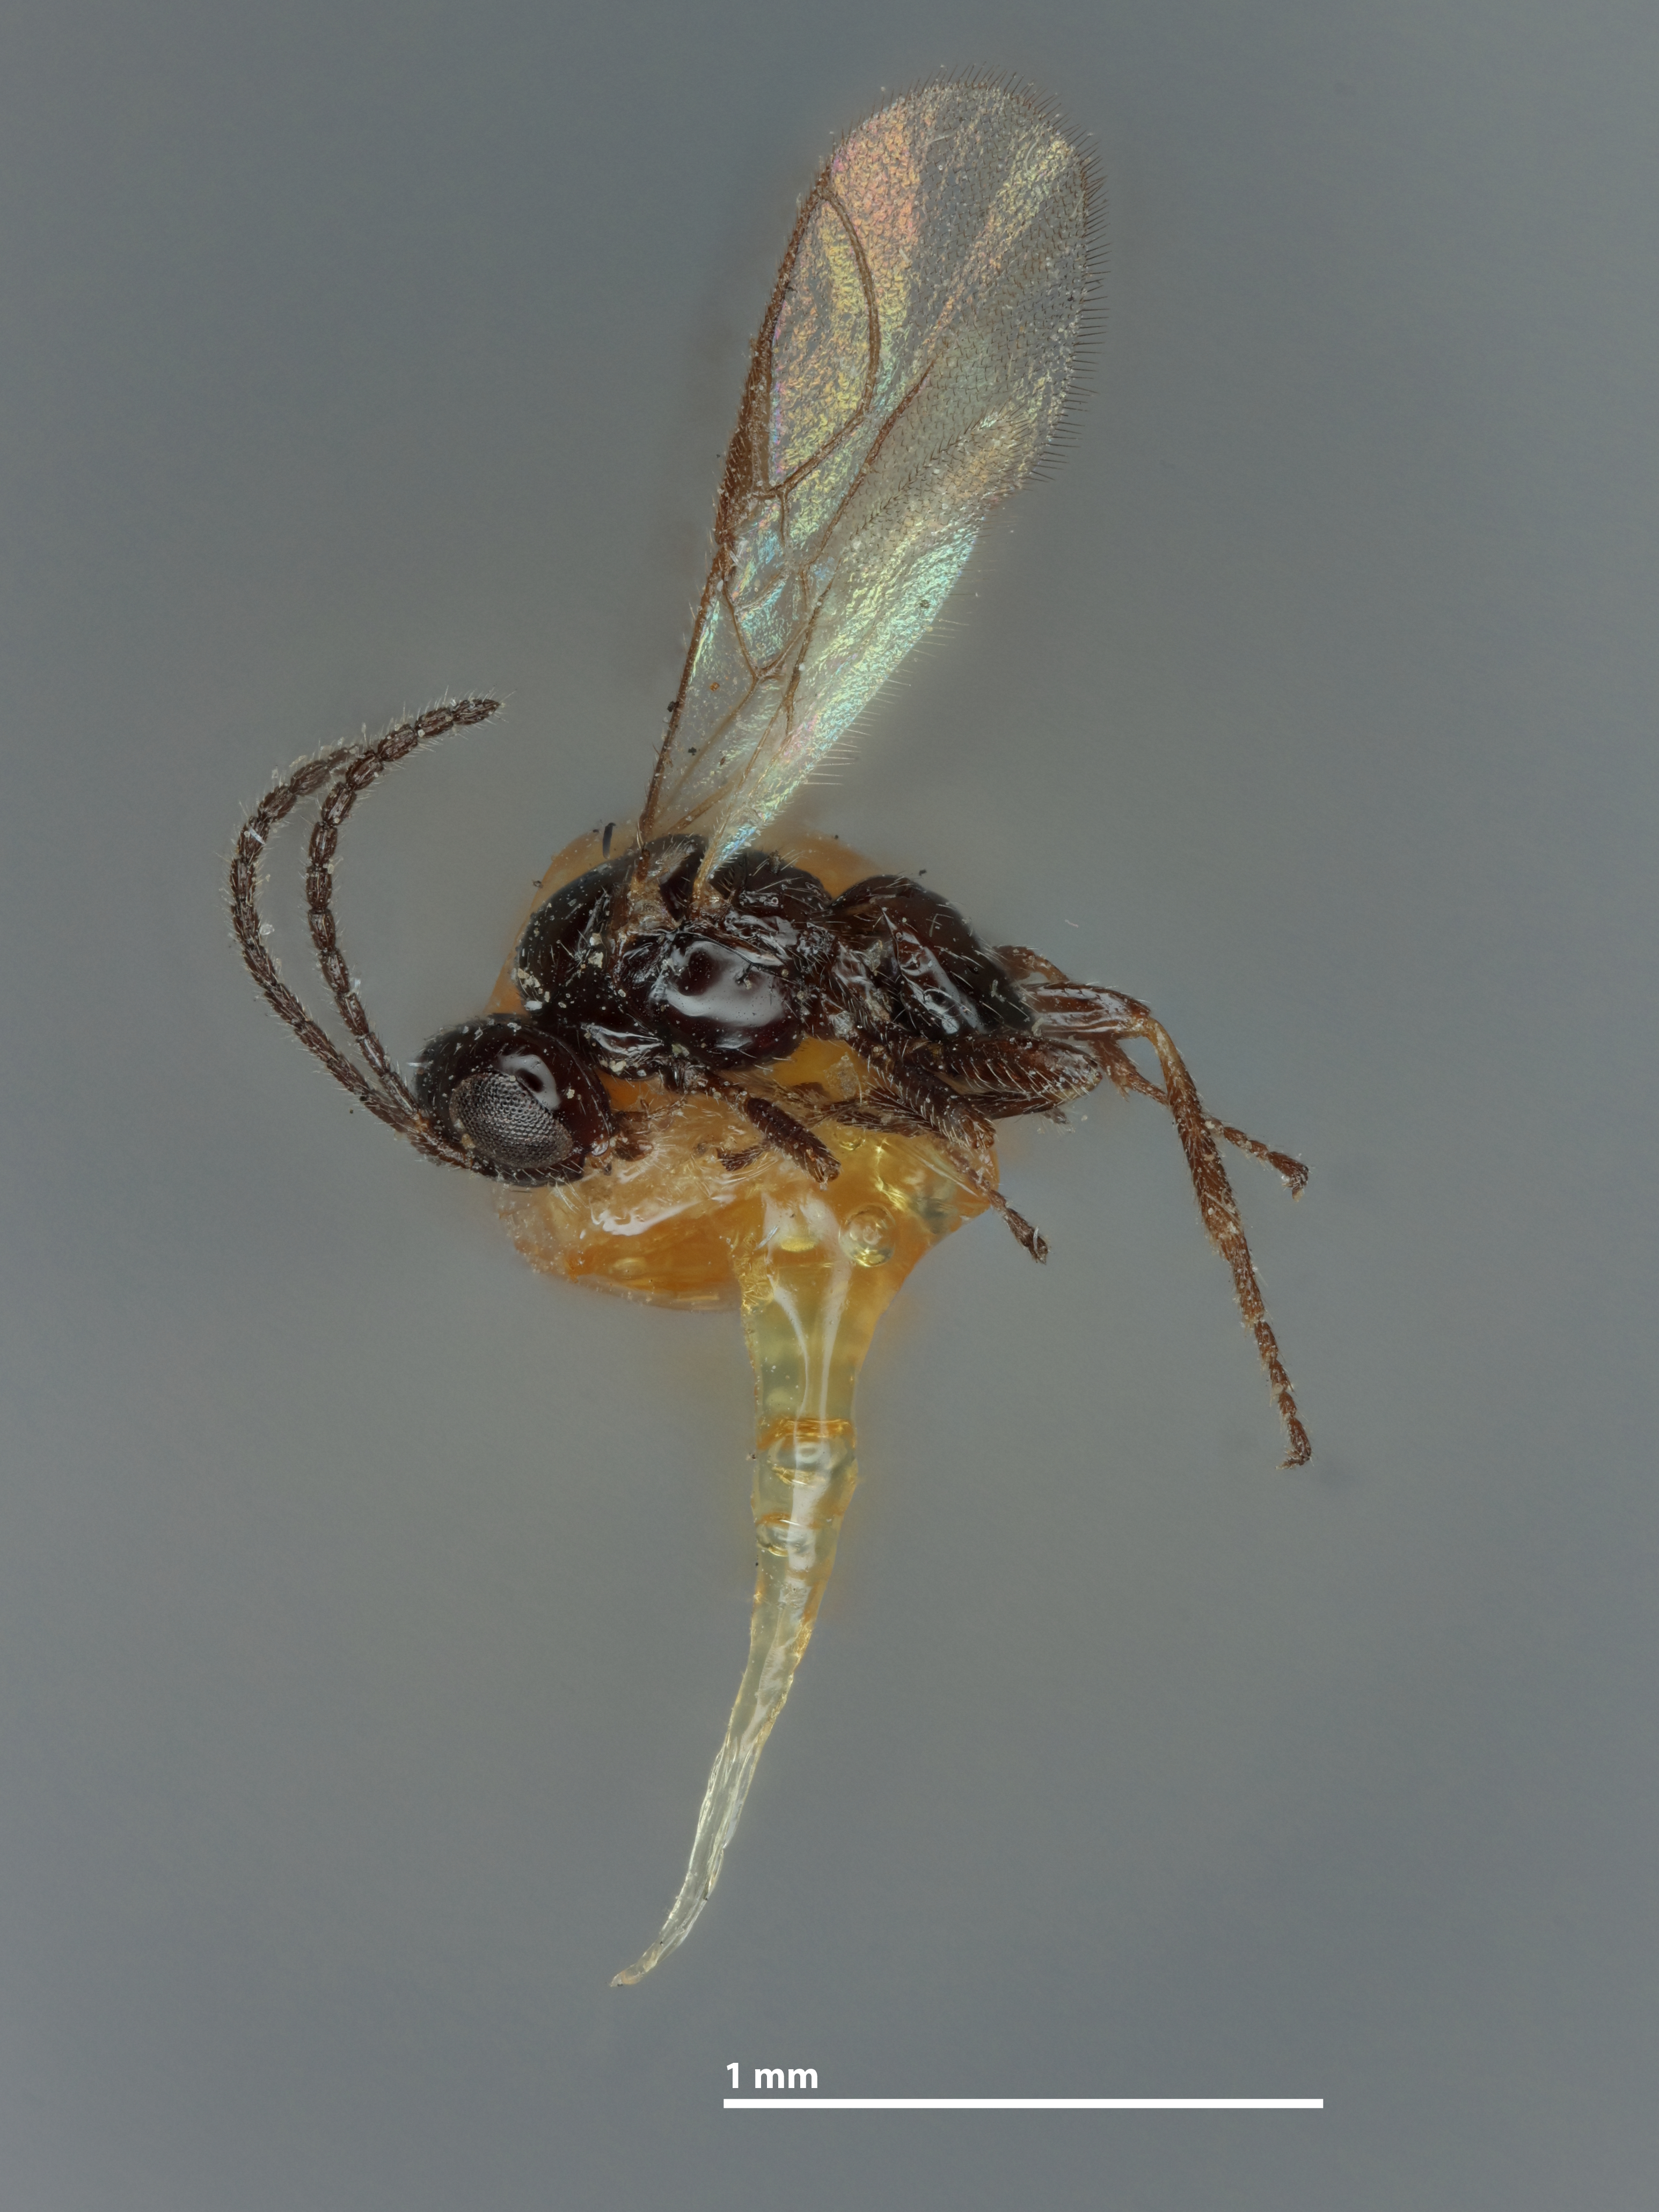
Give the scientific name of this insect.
Opius hollisterensis
